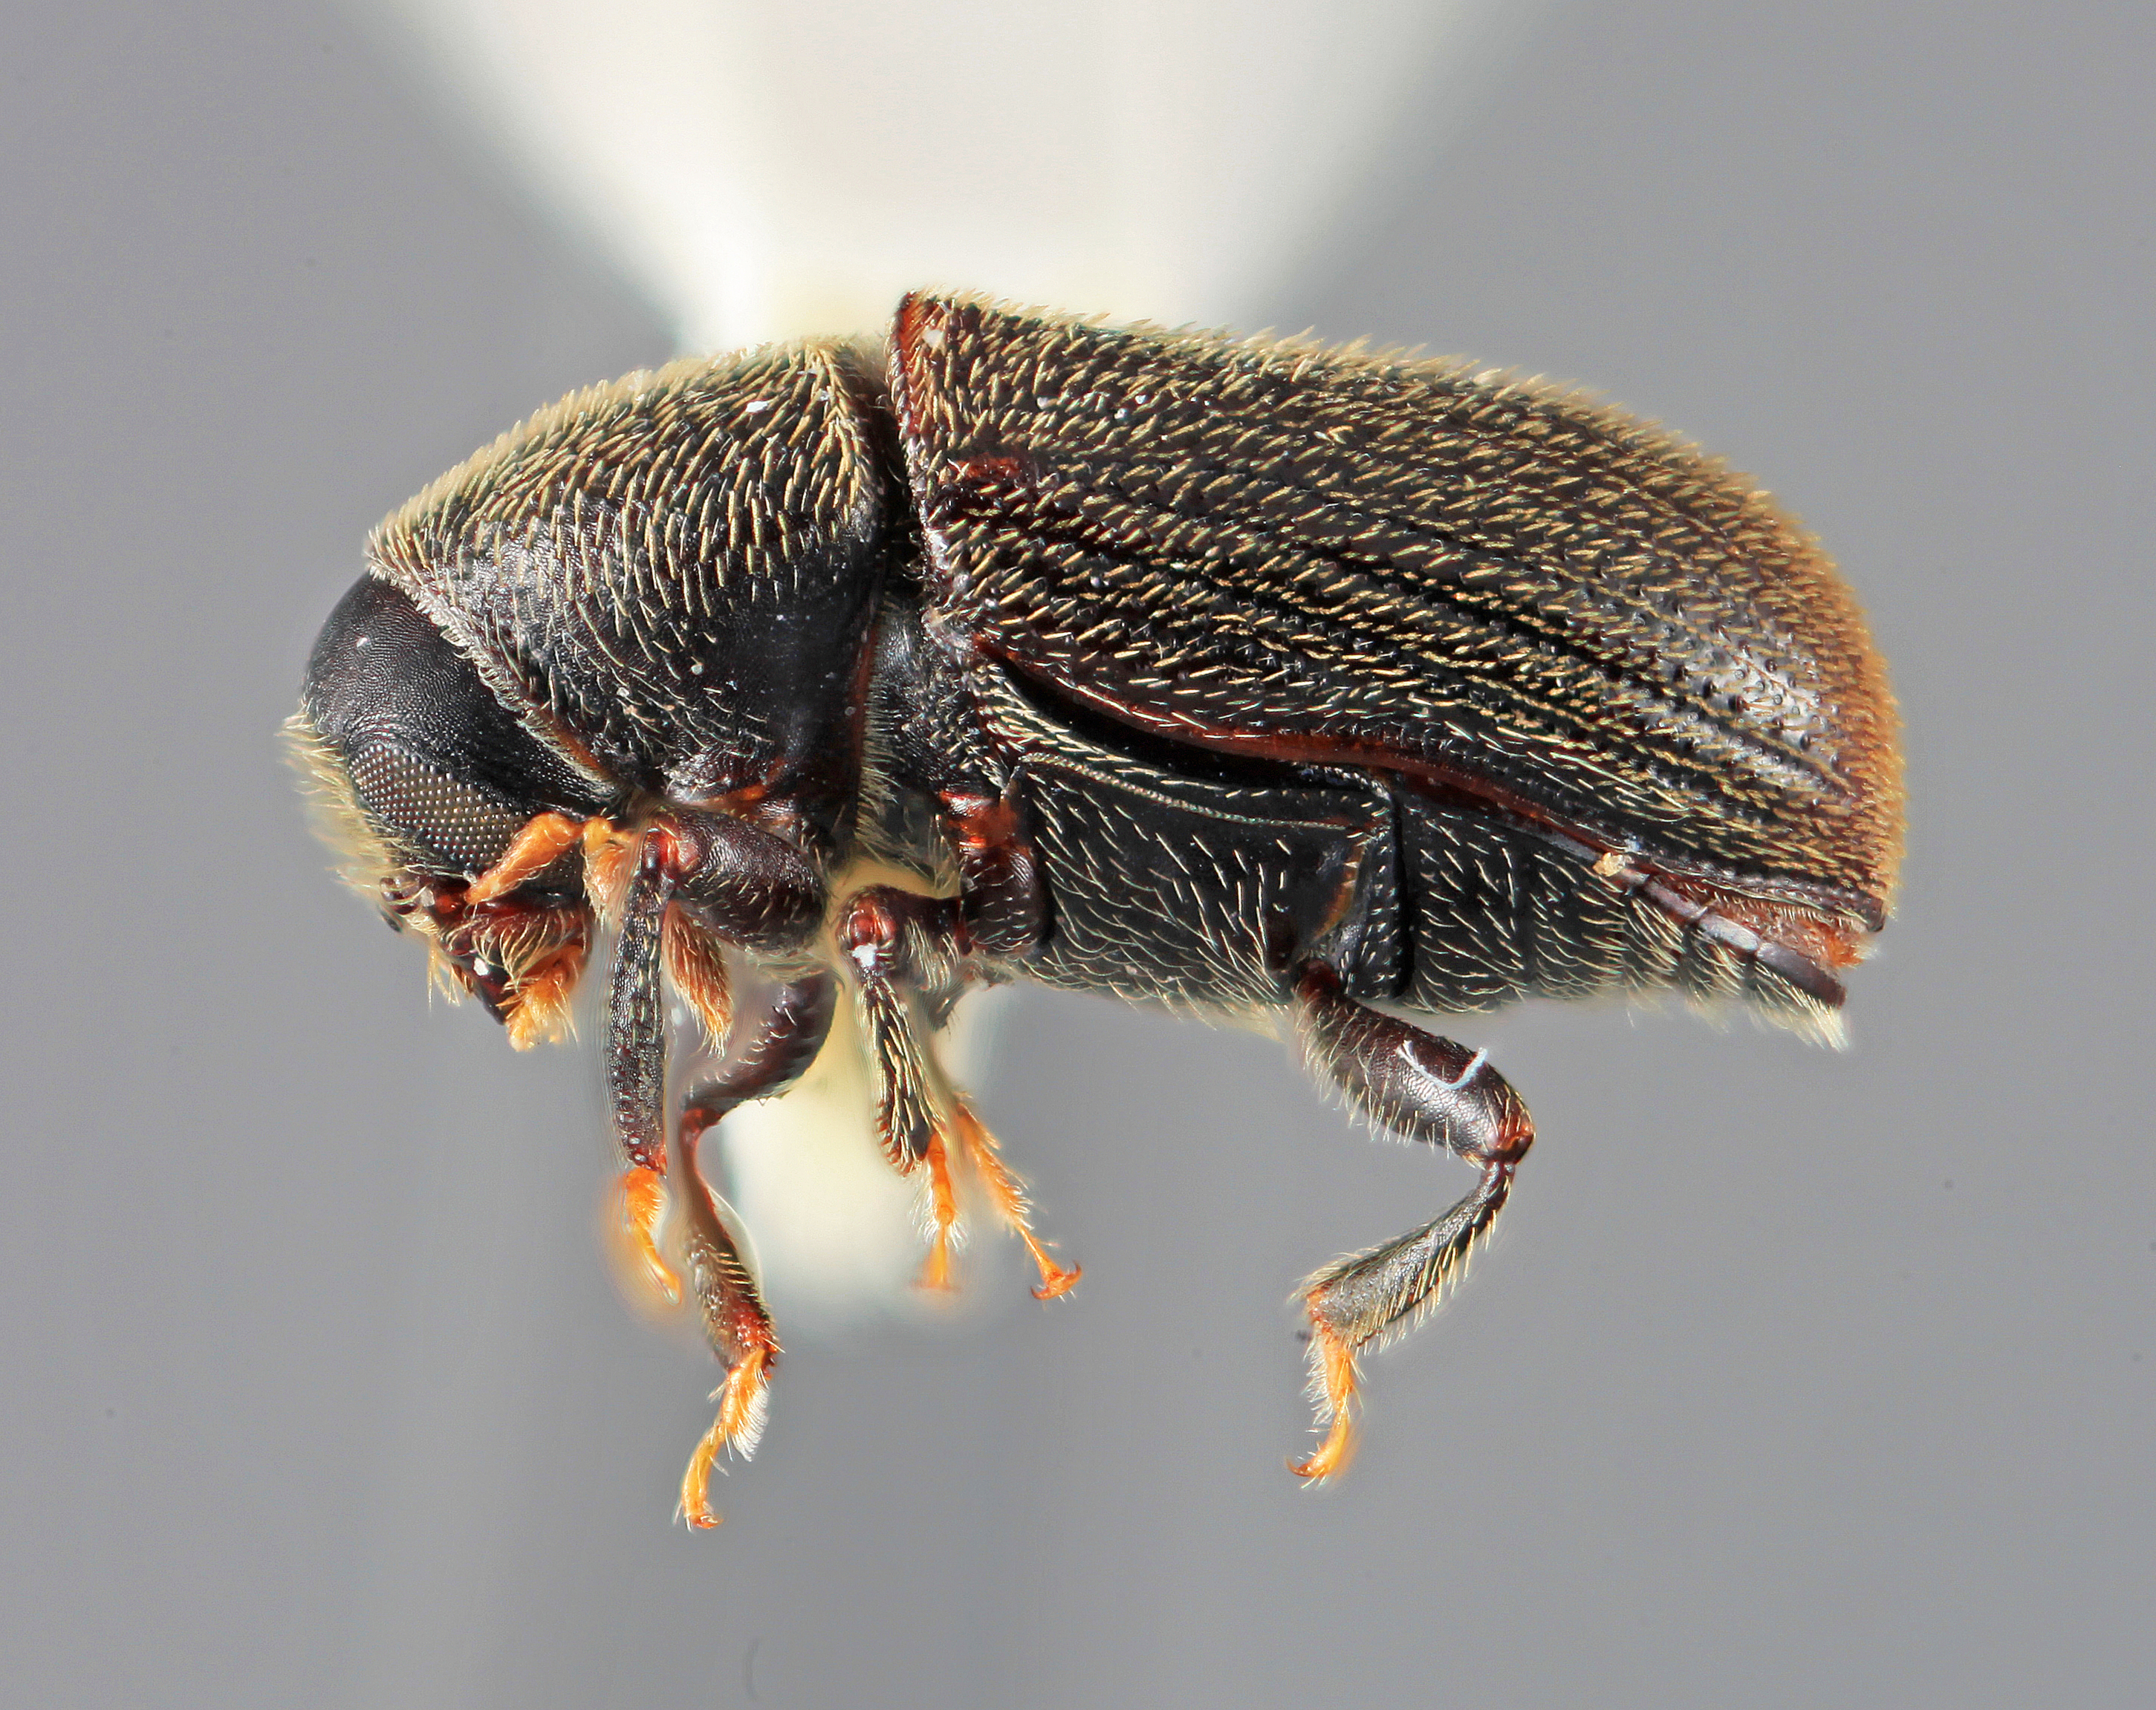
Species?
Chramesus gracilis
